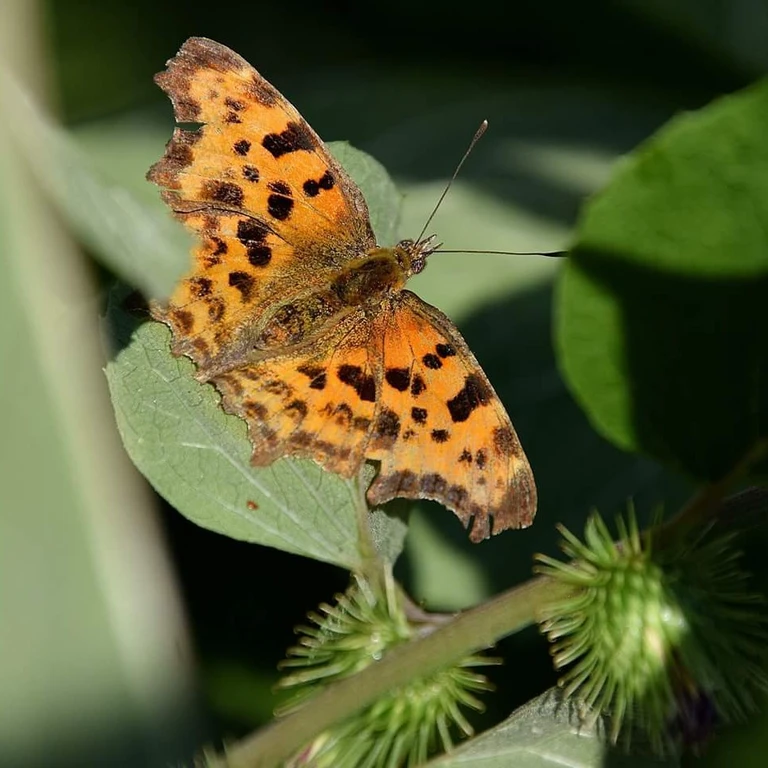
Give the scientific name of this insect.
Polygonia c-album
